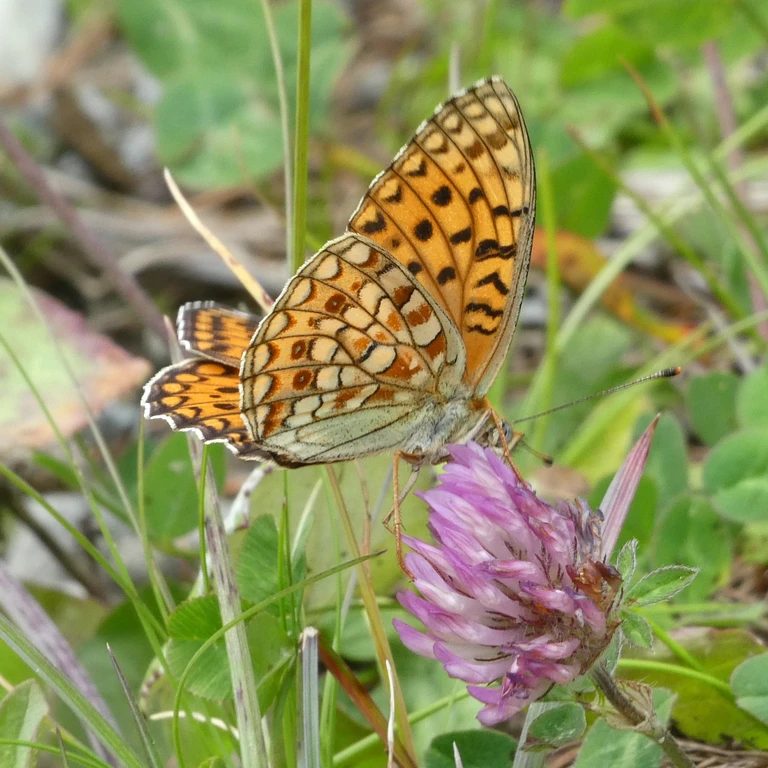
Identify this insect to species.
Fabriciana niobe
